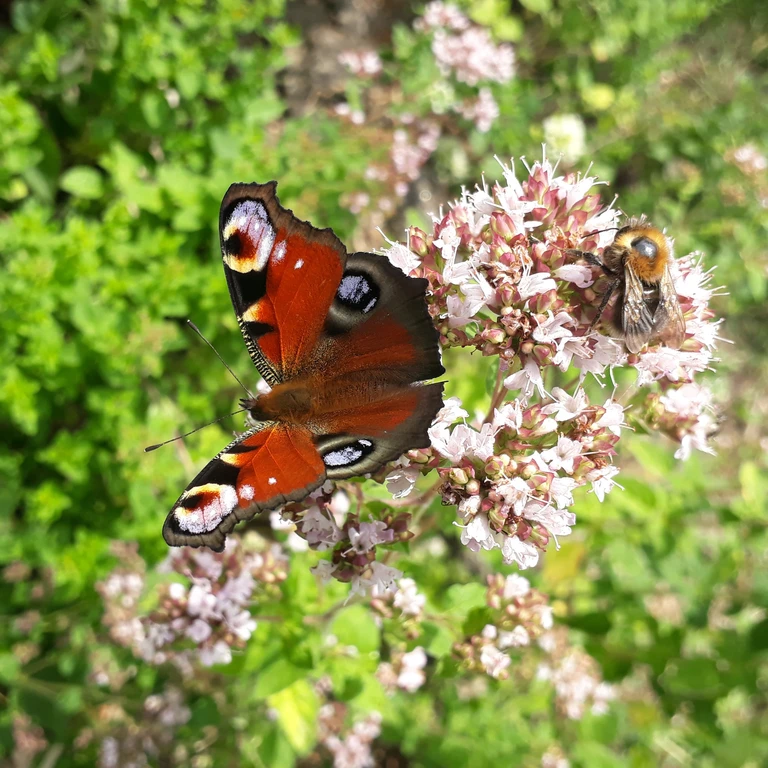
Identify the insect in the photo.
Aglais io
